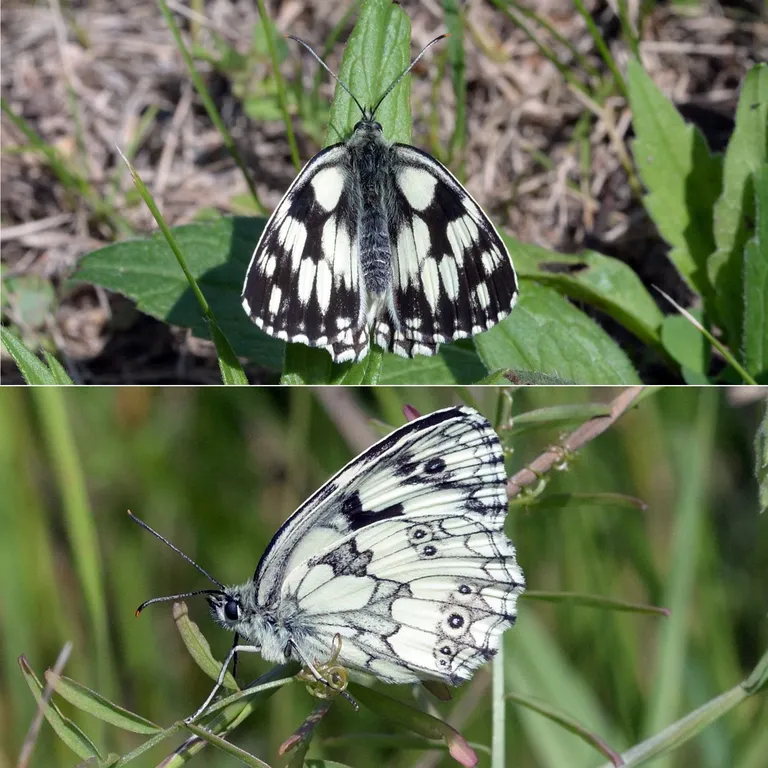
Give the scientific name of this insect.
Melanargia galathea
